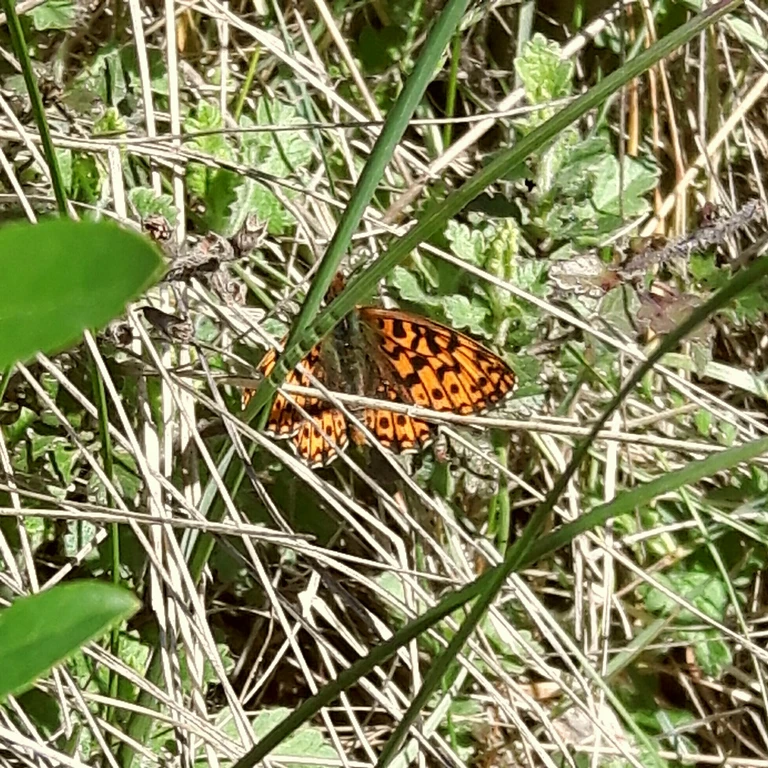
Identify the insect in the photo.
Boloria dia
